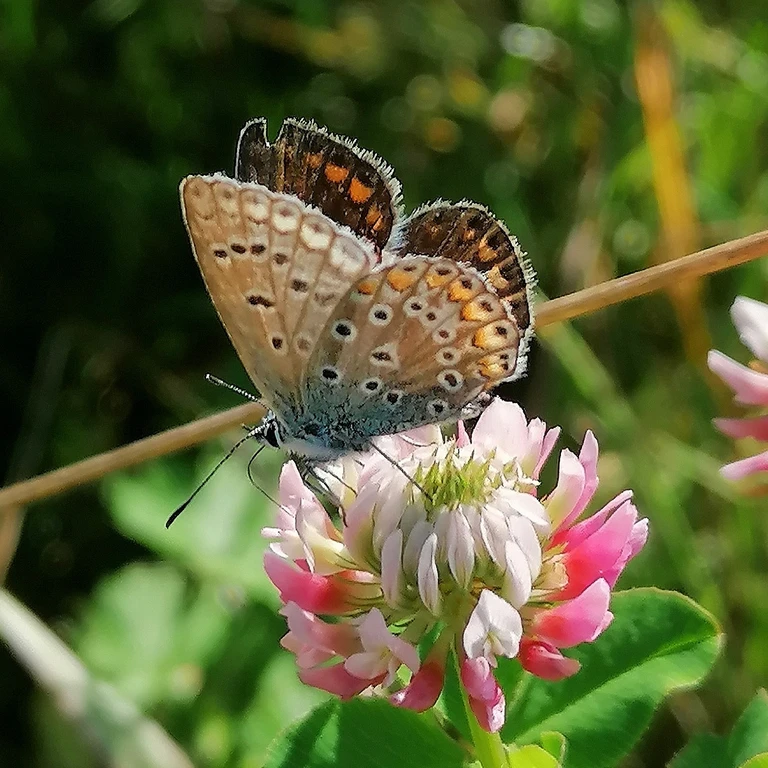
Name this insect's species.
Polyommatus icarus
